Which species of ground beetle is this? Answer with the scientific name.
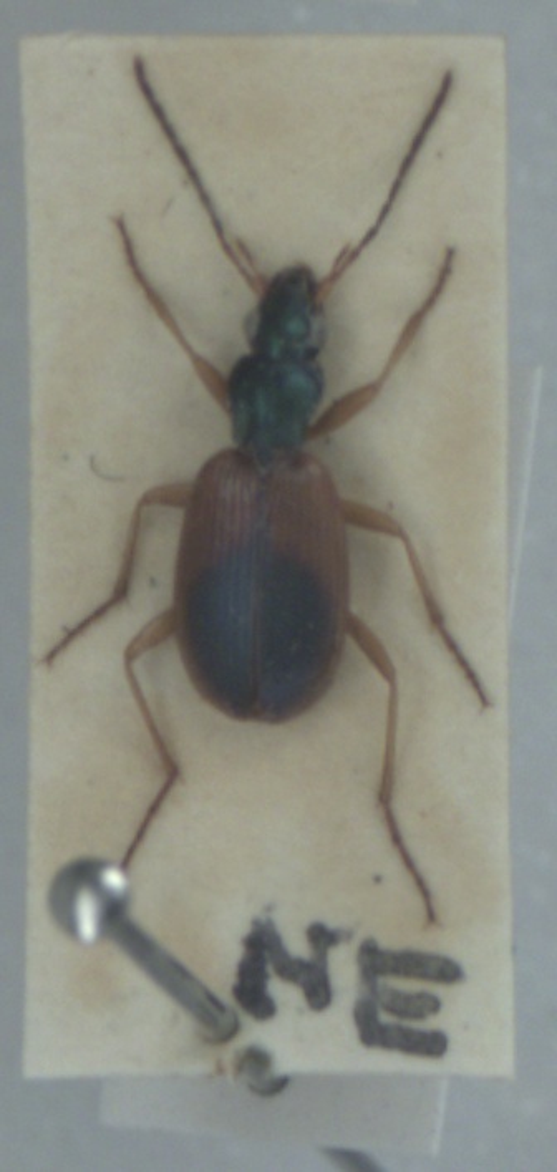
Anchomenus dorsalis
